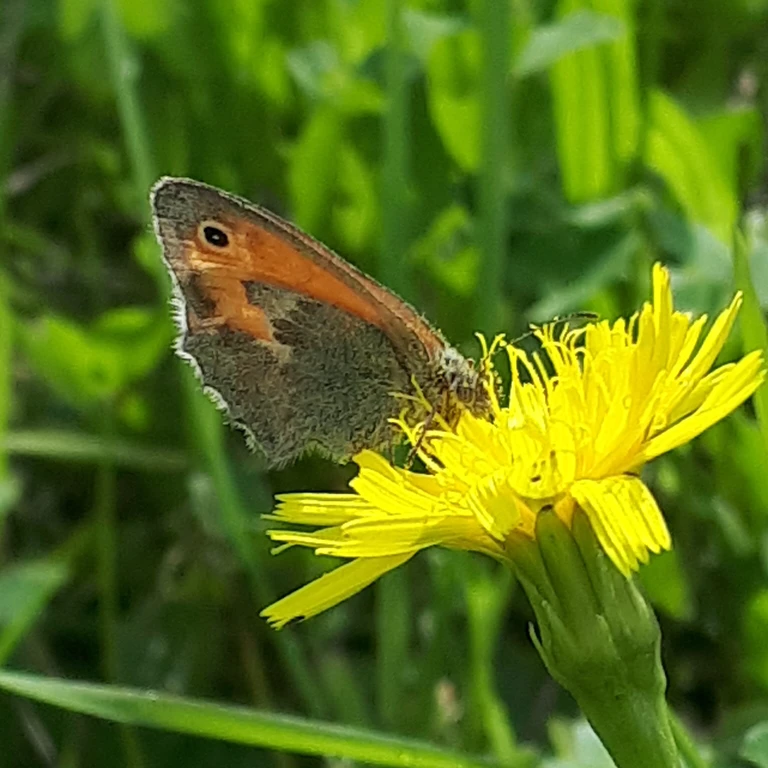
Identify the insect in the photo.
Coenonympha pamphilus
